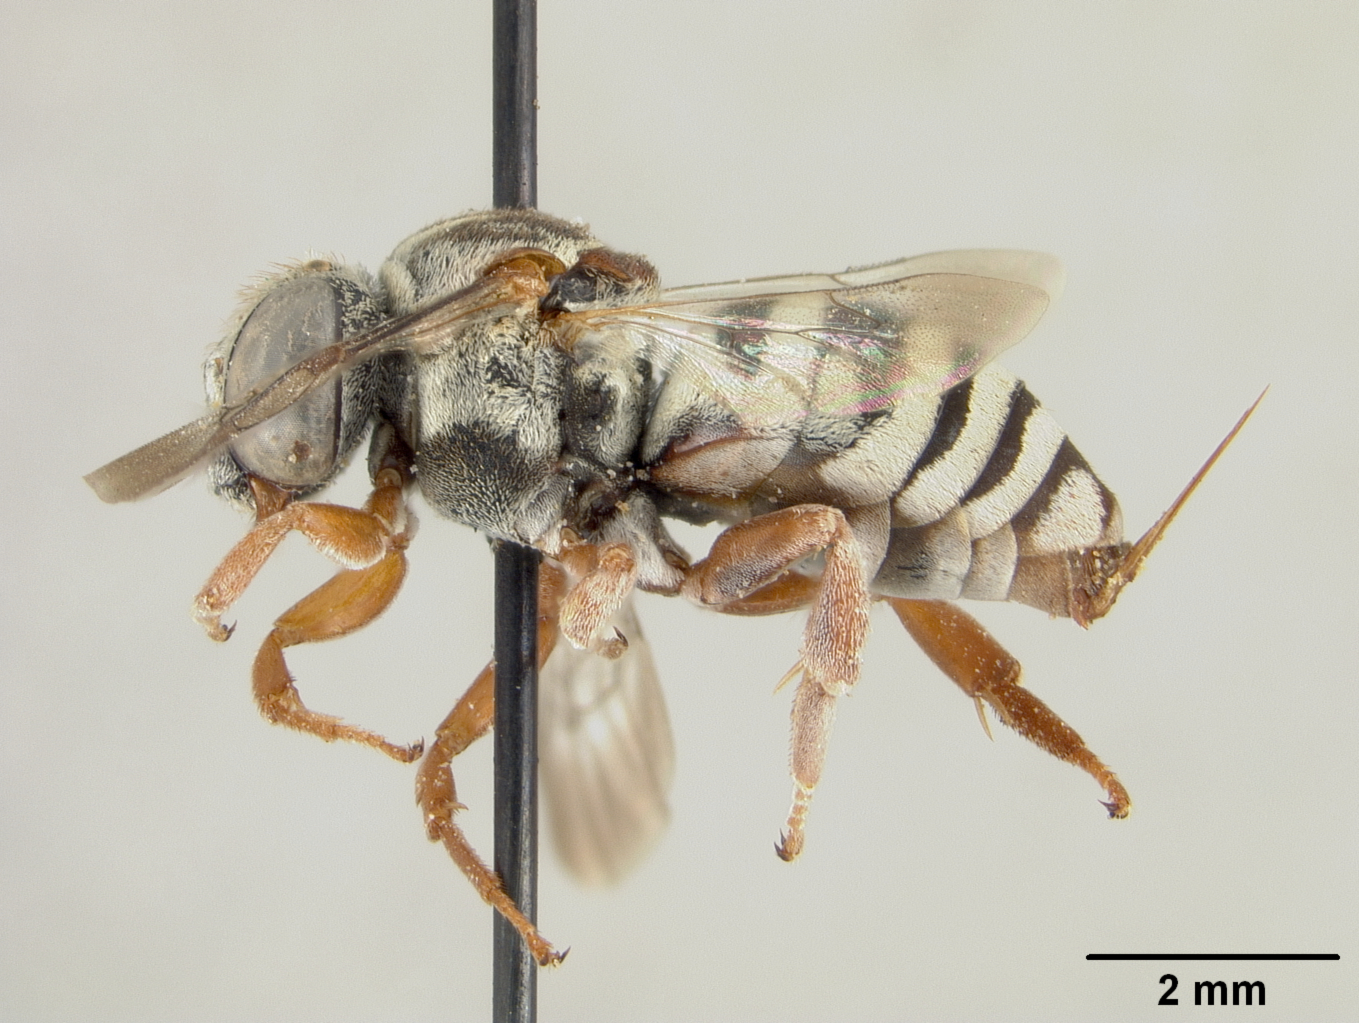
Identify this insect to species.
Epeolus australis
